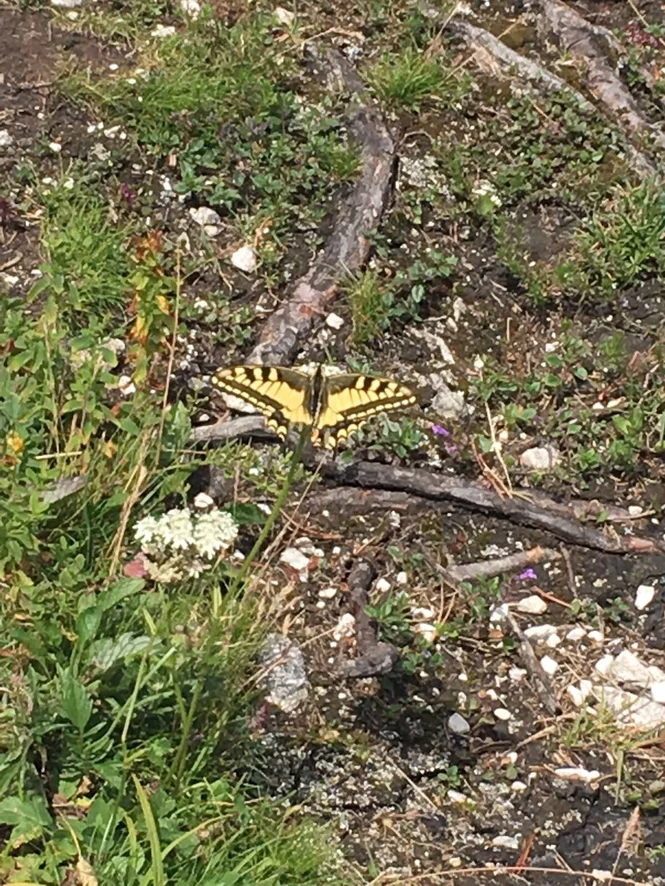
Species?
Papilio machaon
